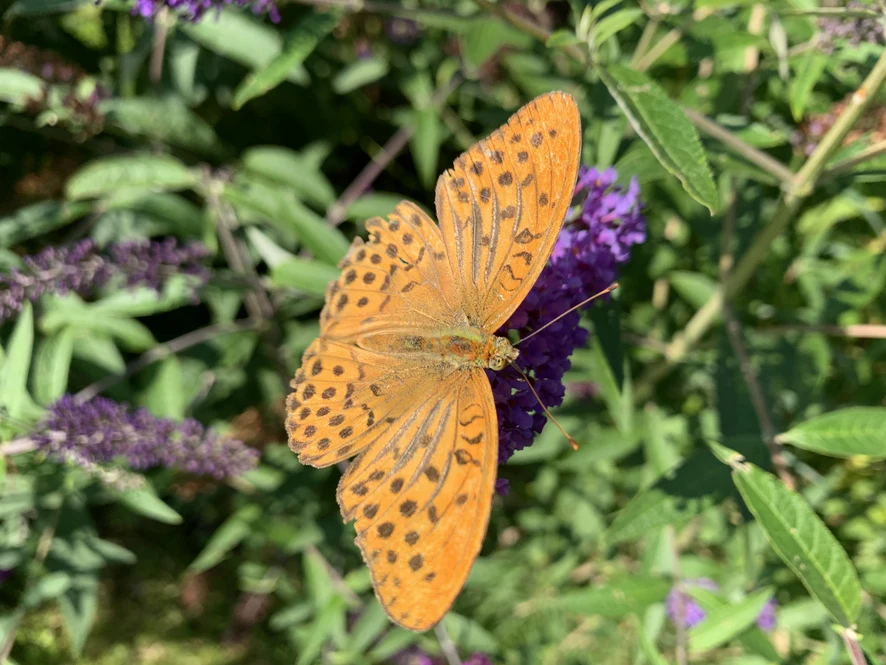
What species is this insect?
Argynnis paphia
